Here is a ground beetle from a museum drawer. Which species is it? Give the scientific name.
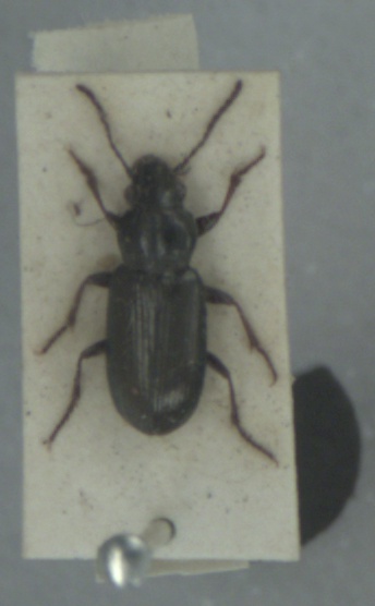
Pogonus littoralis
